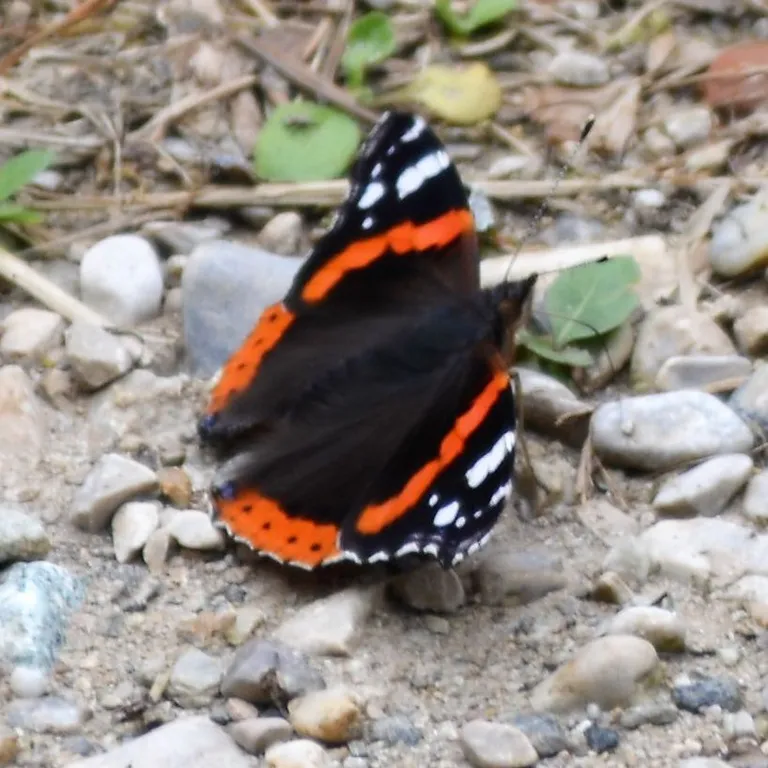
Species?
Vanessa atalanta
